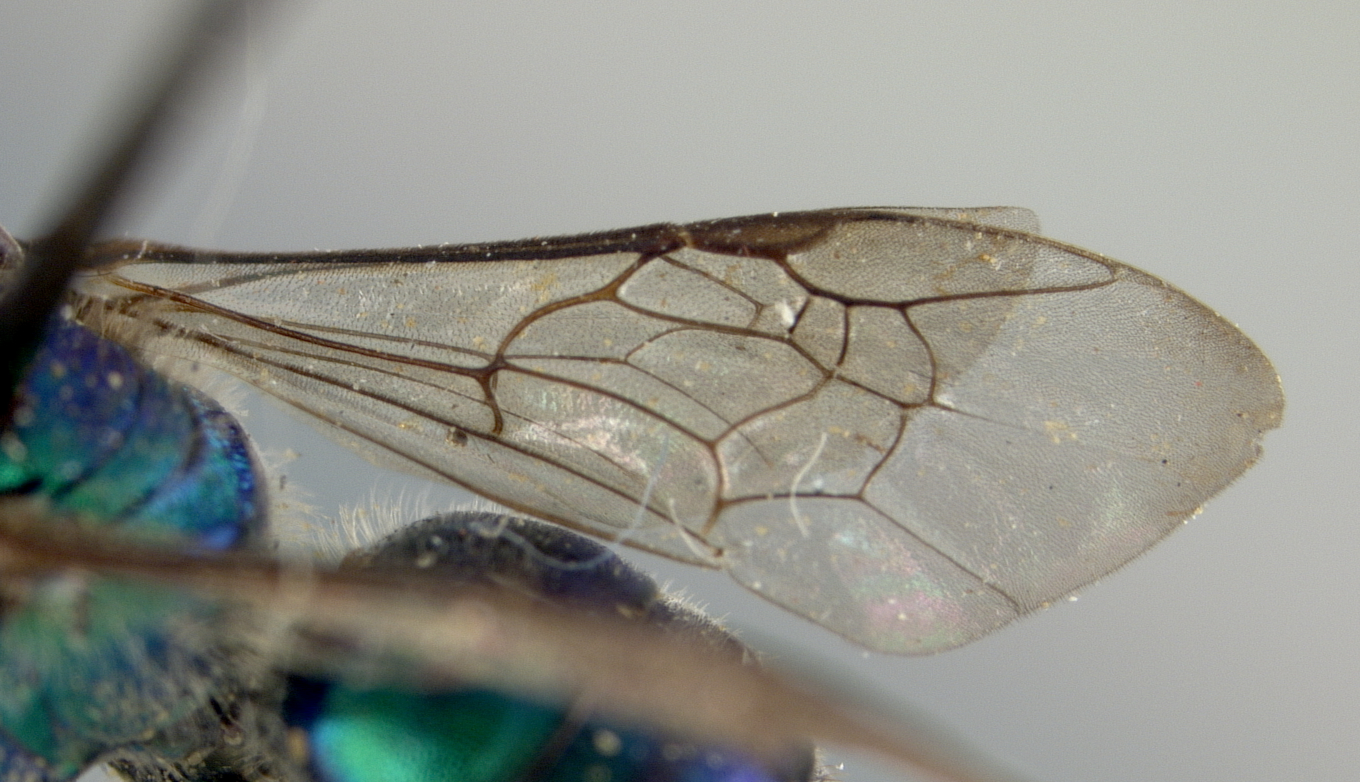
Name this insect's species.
Augochlora microchlorina
